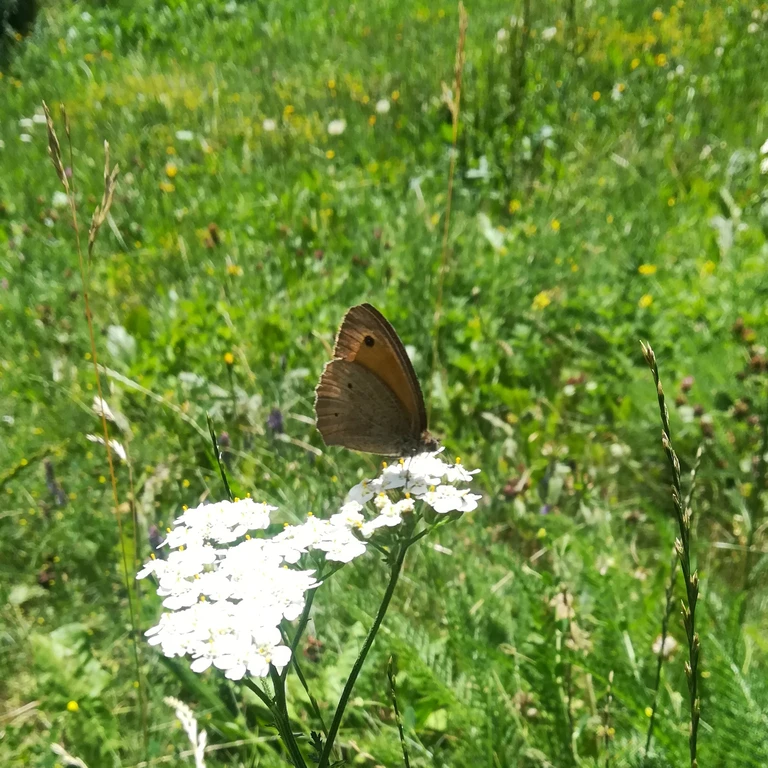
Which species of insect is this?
Maniola jurtina
